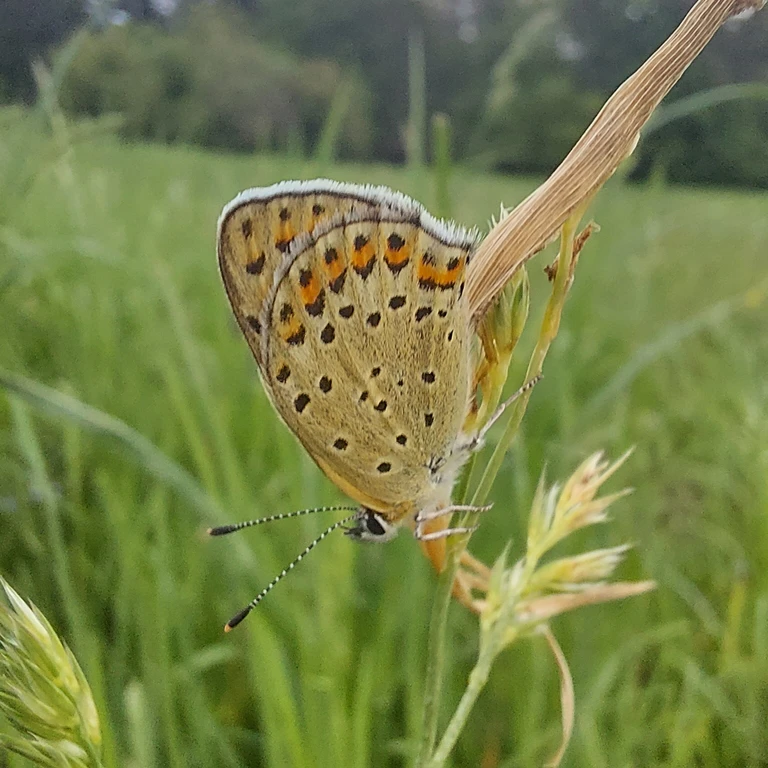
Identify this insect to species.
Lycaena tityrus (also Loweia tityrus)
